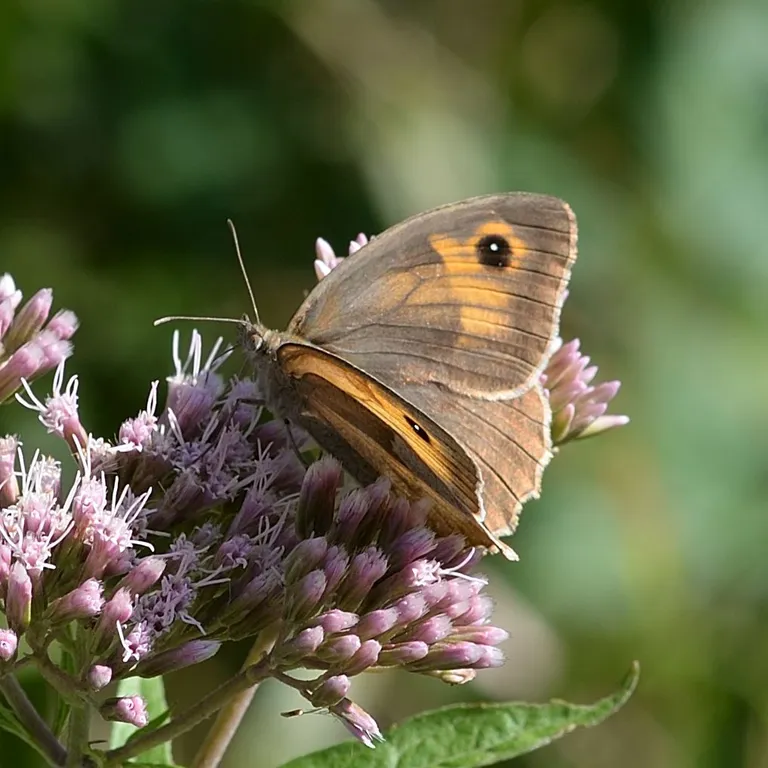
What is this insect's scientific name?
Maniola jurtina
